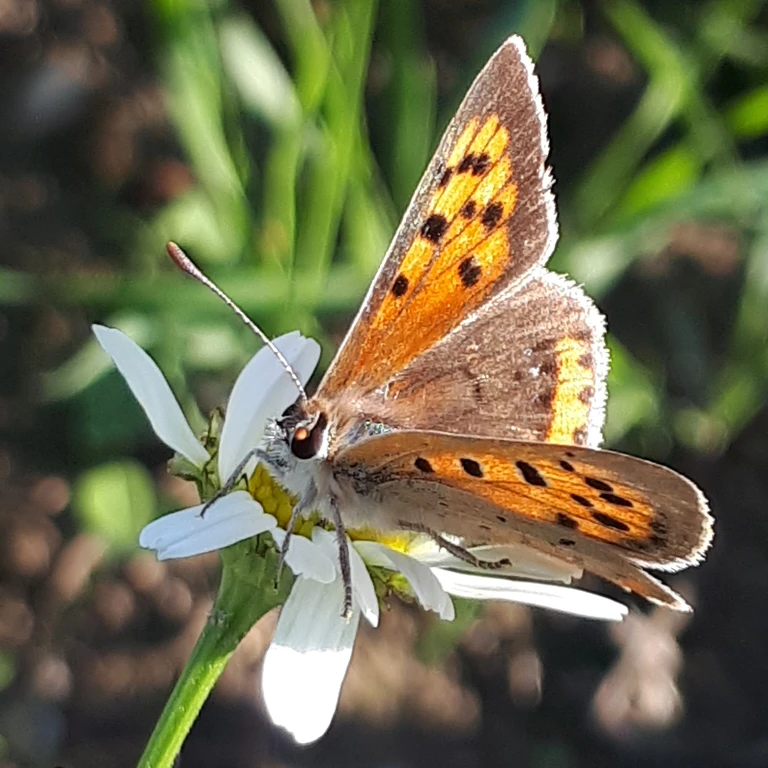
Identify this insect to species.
Lycaena phlaeas
